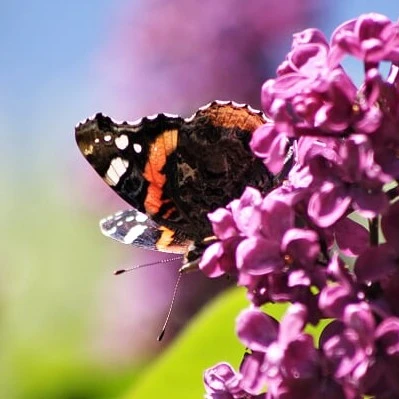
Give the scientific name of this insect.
Vanessa atalanta
